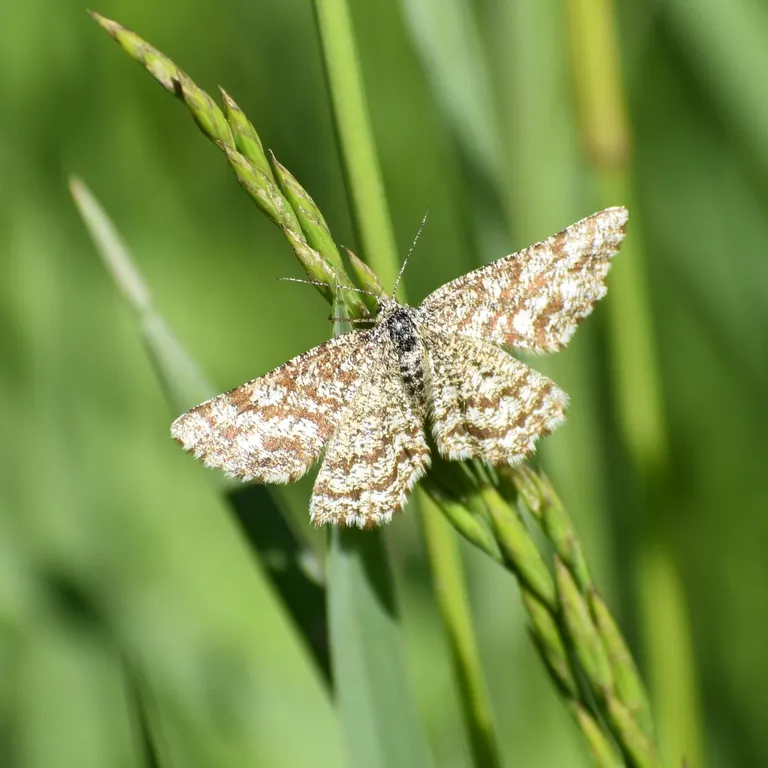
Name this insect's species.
Ematurga atomaria
